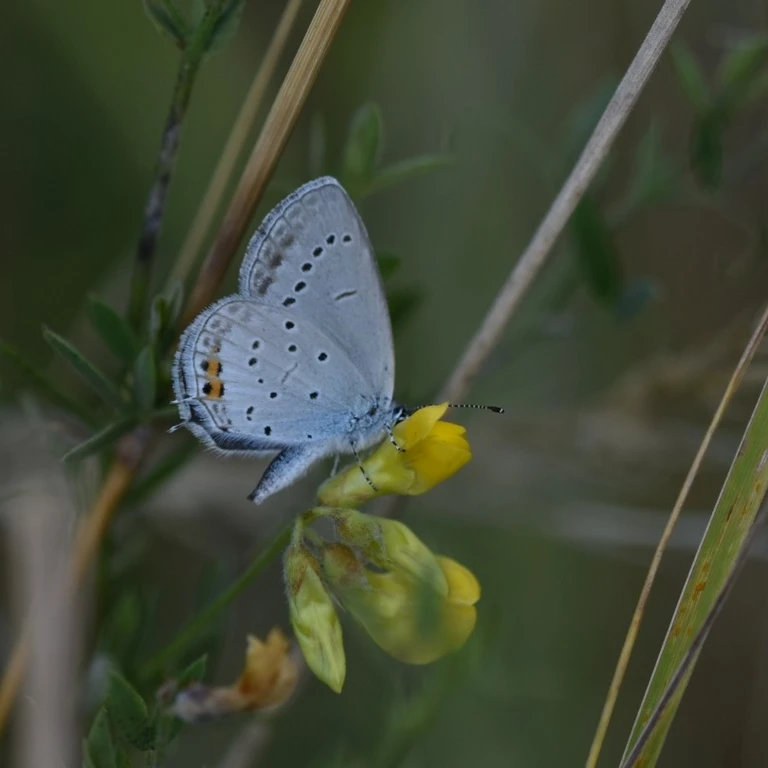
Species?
Cupido argiades (also Elkalyce argiades)
